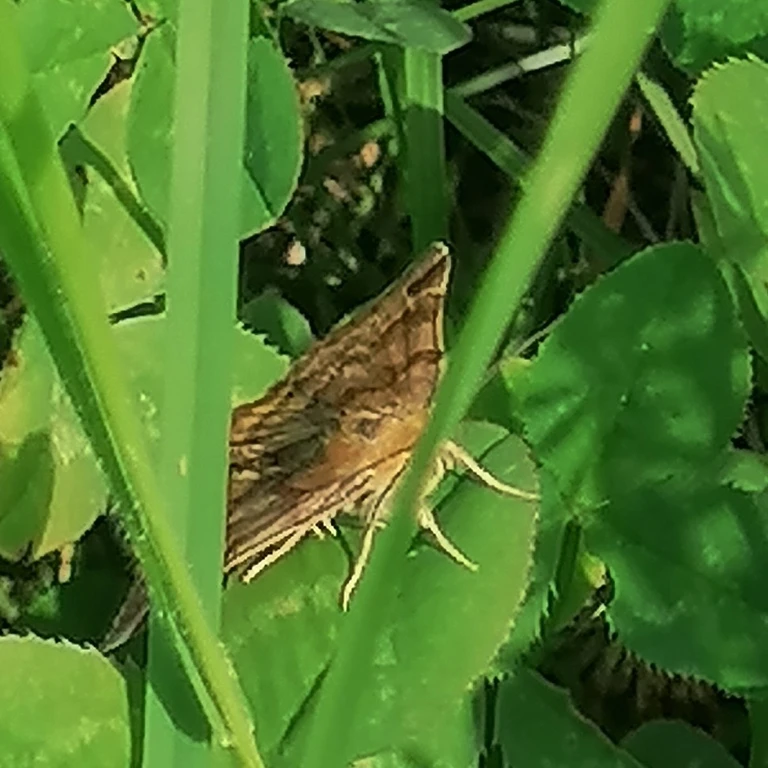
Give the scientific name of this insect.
Euclidia glyphica
